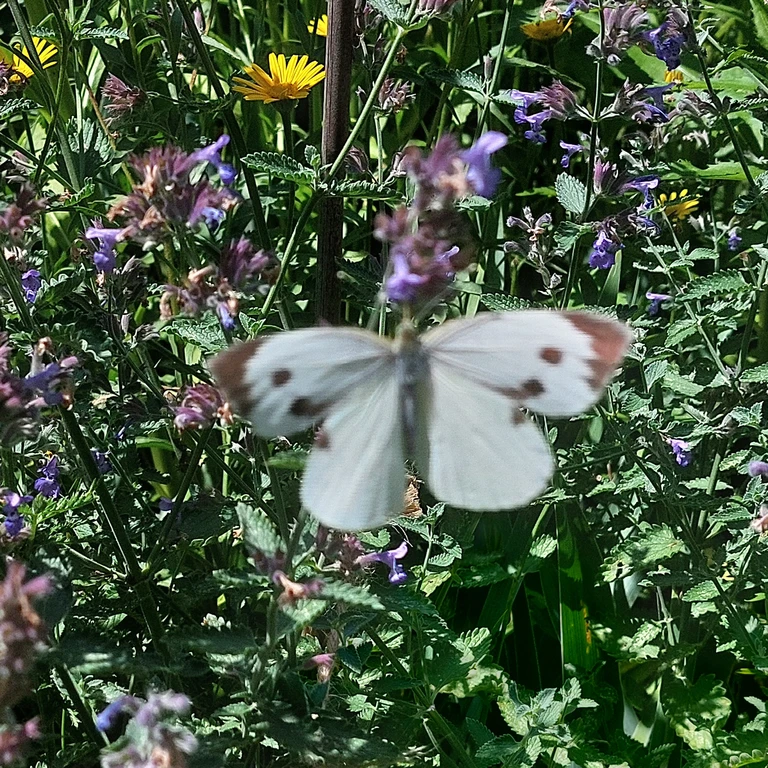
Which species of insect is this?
Pieris brassicae
